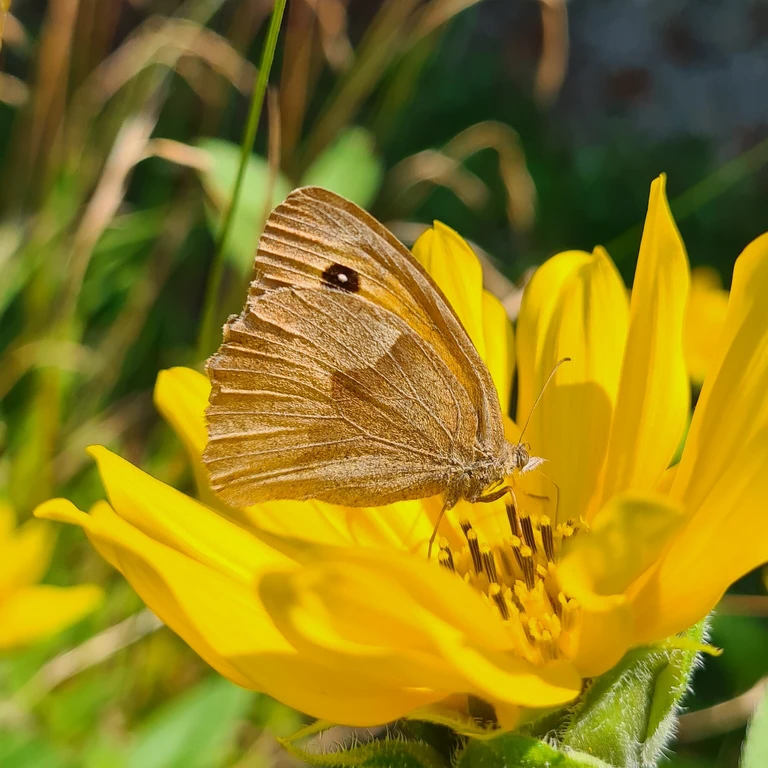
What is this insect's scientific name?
Maniola jurtina
